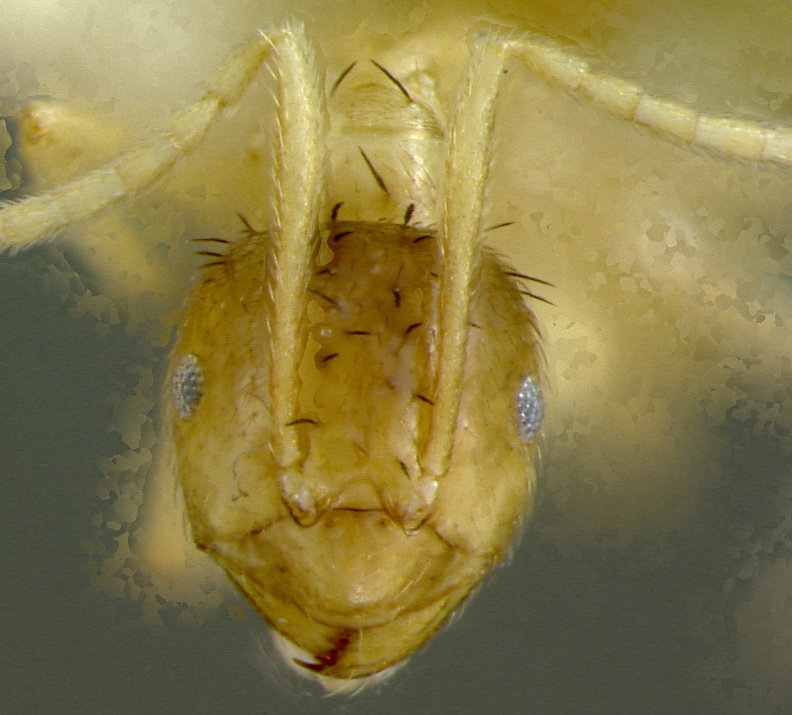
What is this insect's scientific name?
Brachymyrmex cavernicola
